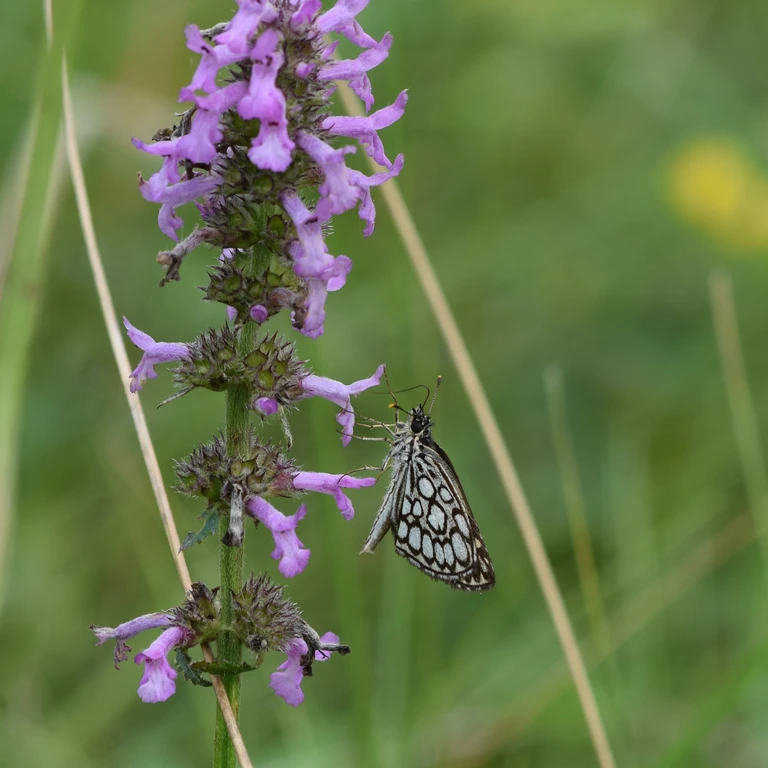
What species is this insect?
Heteropterus morpheus
